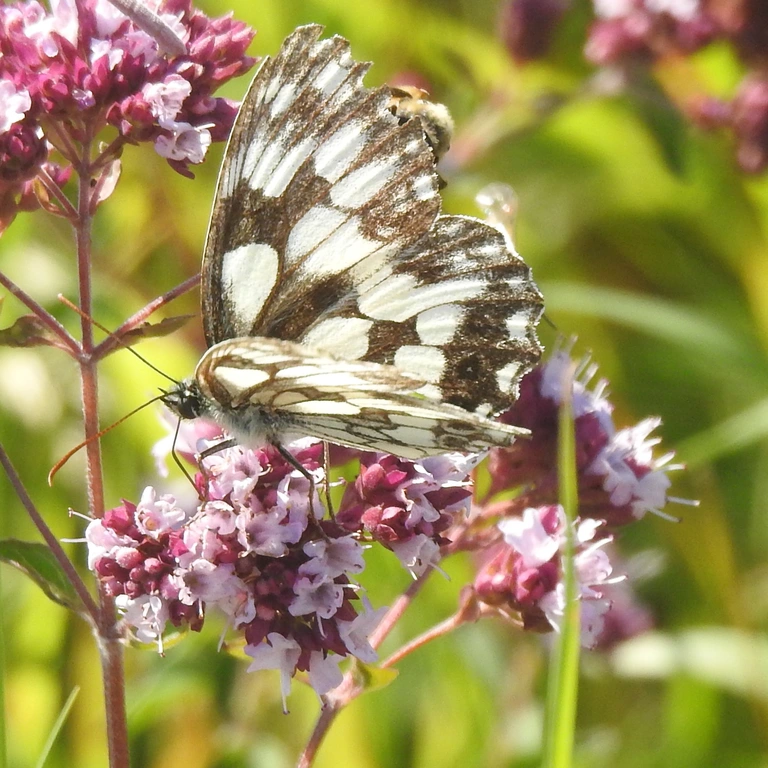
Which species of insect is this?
Melanargia galathea
